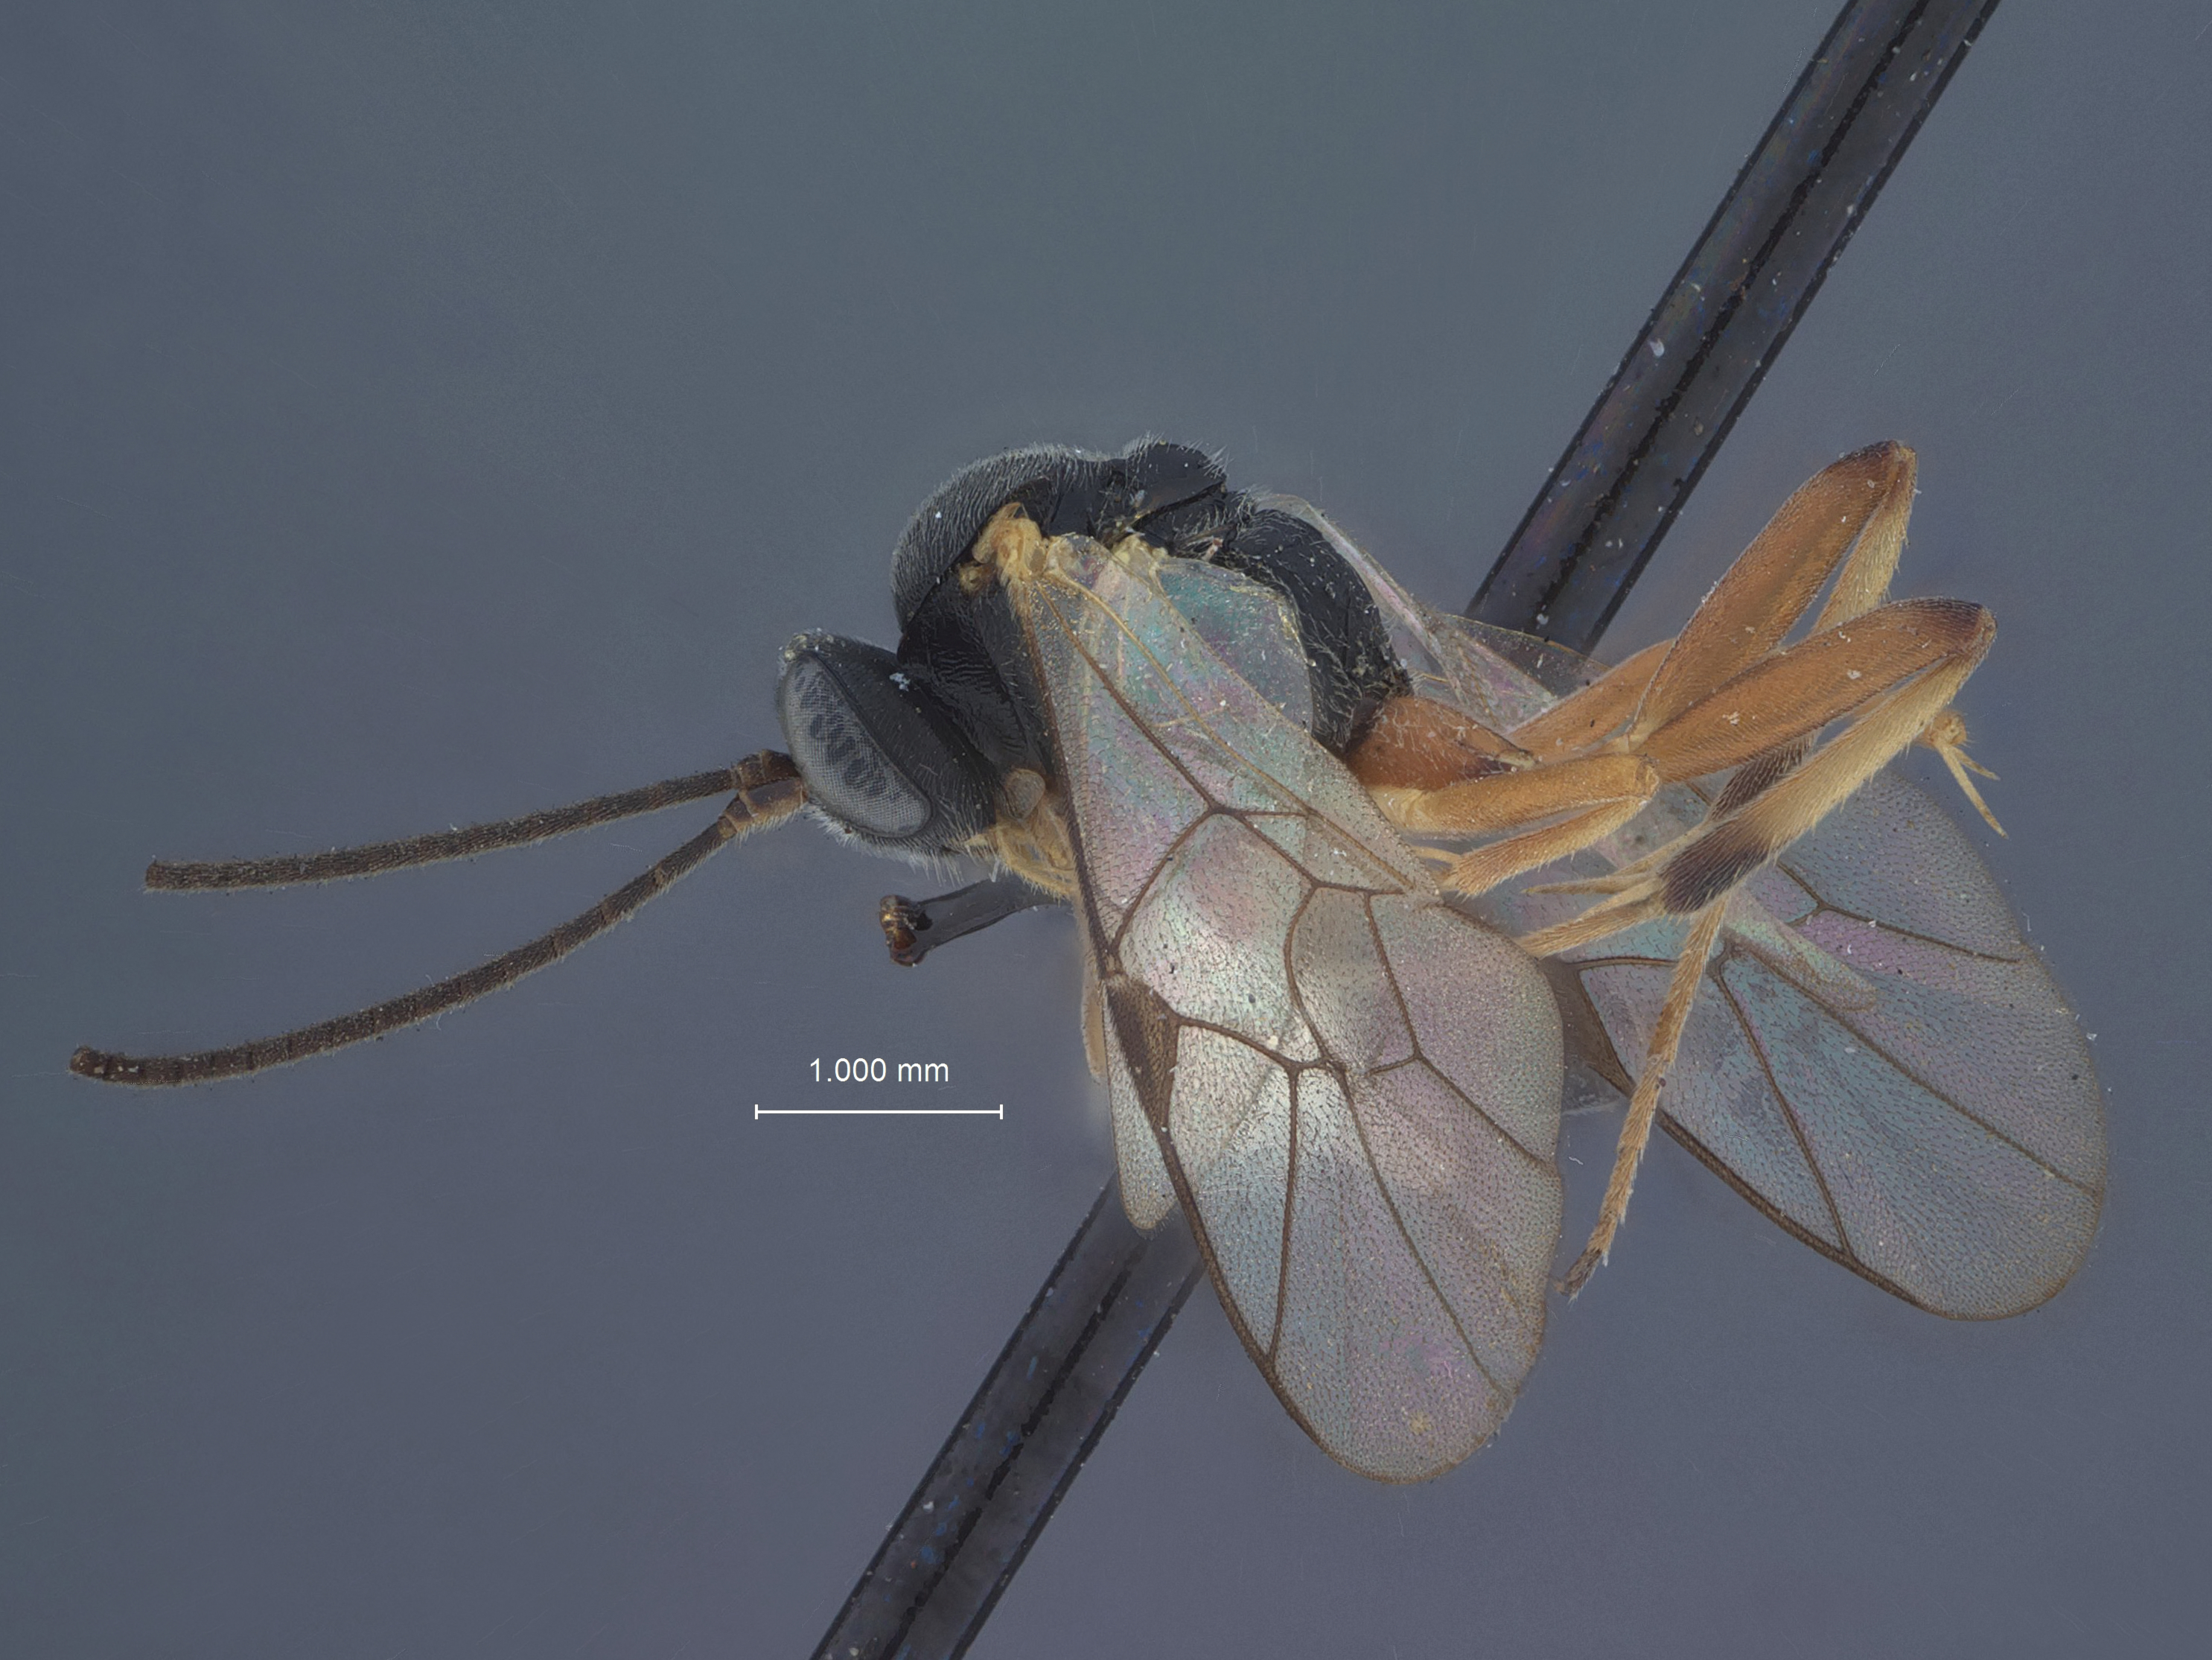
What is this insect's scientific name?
Limnerium chrysorrhoeae (also Hyposoter disparis)
